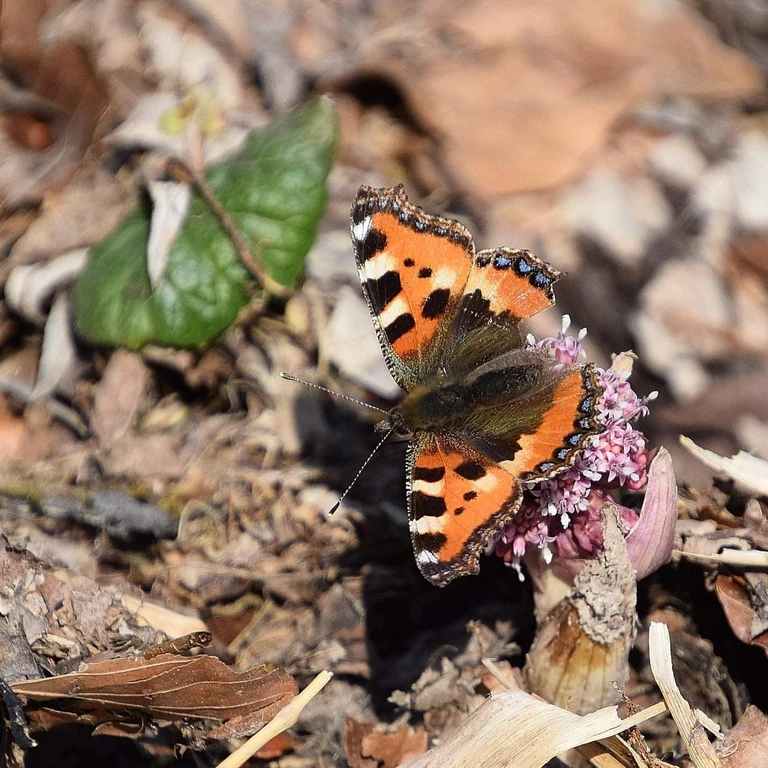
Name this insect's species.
Aglais urticae
